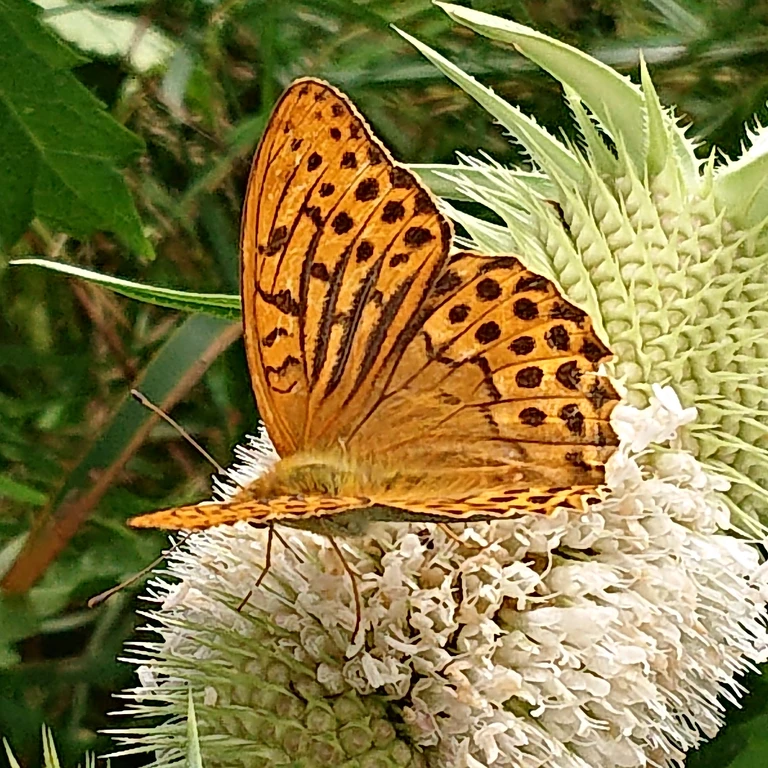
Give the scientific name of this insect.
Argynnis paphia
